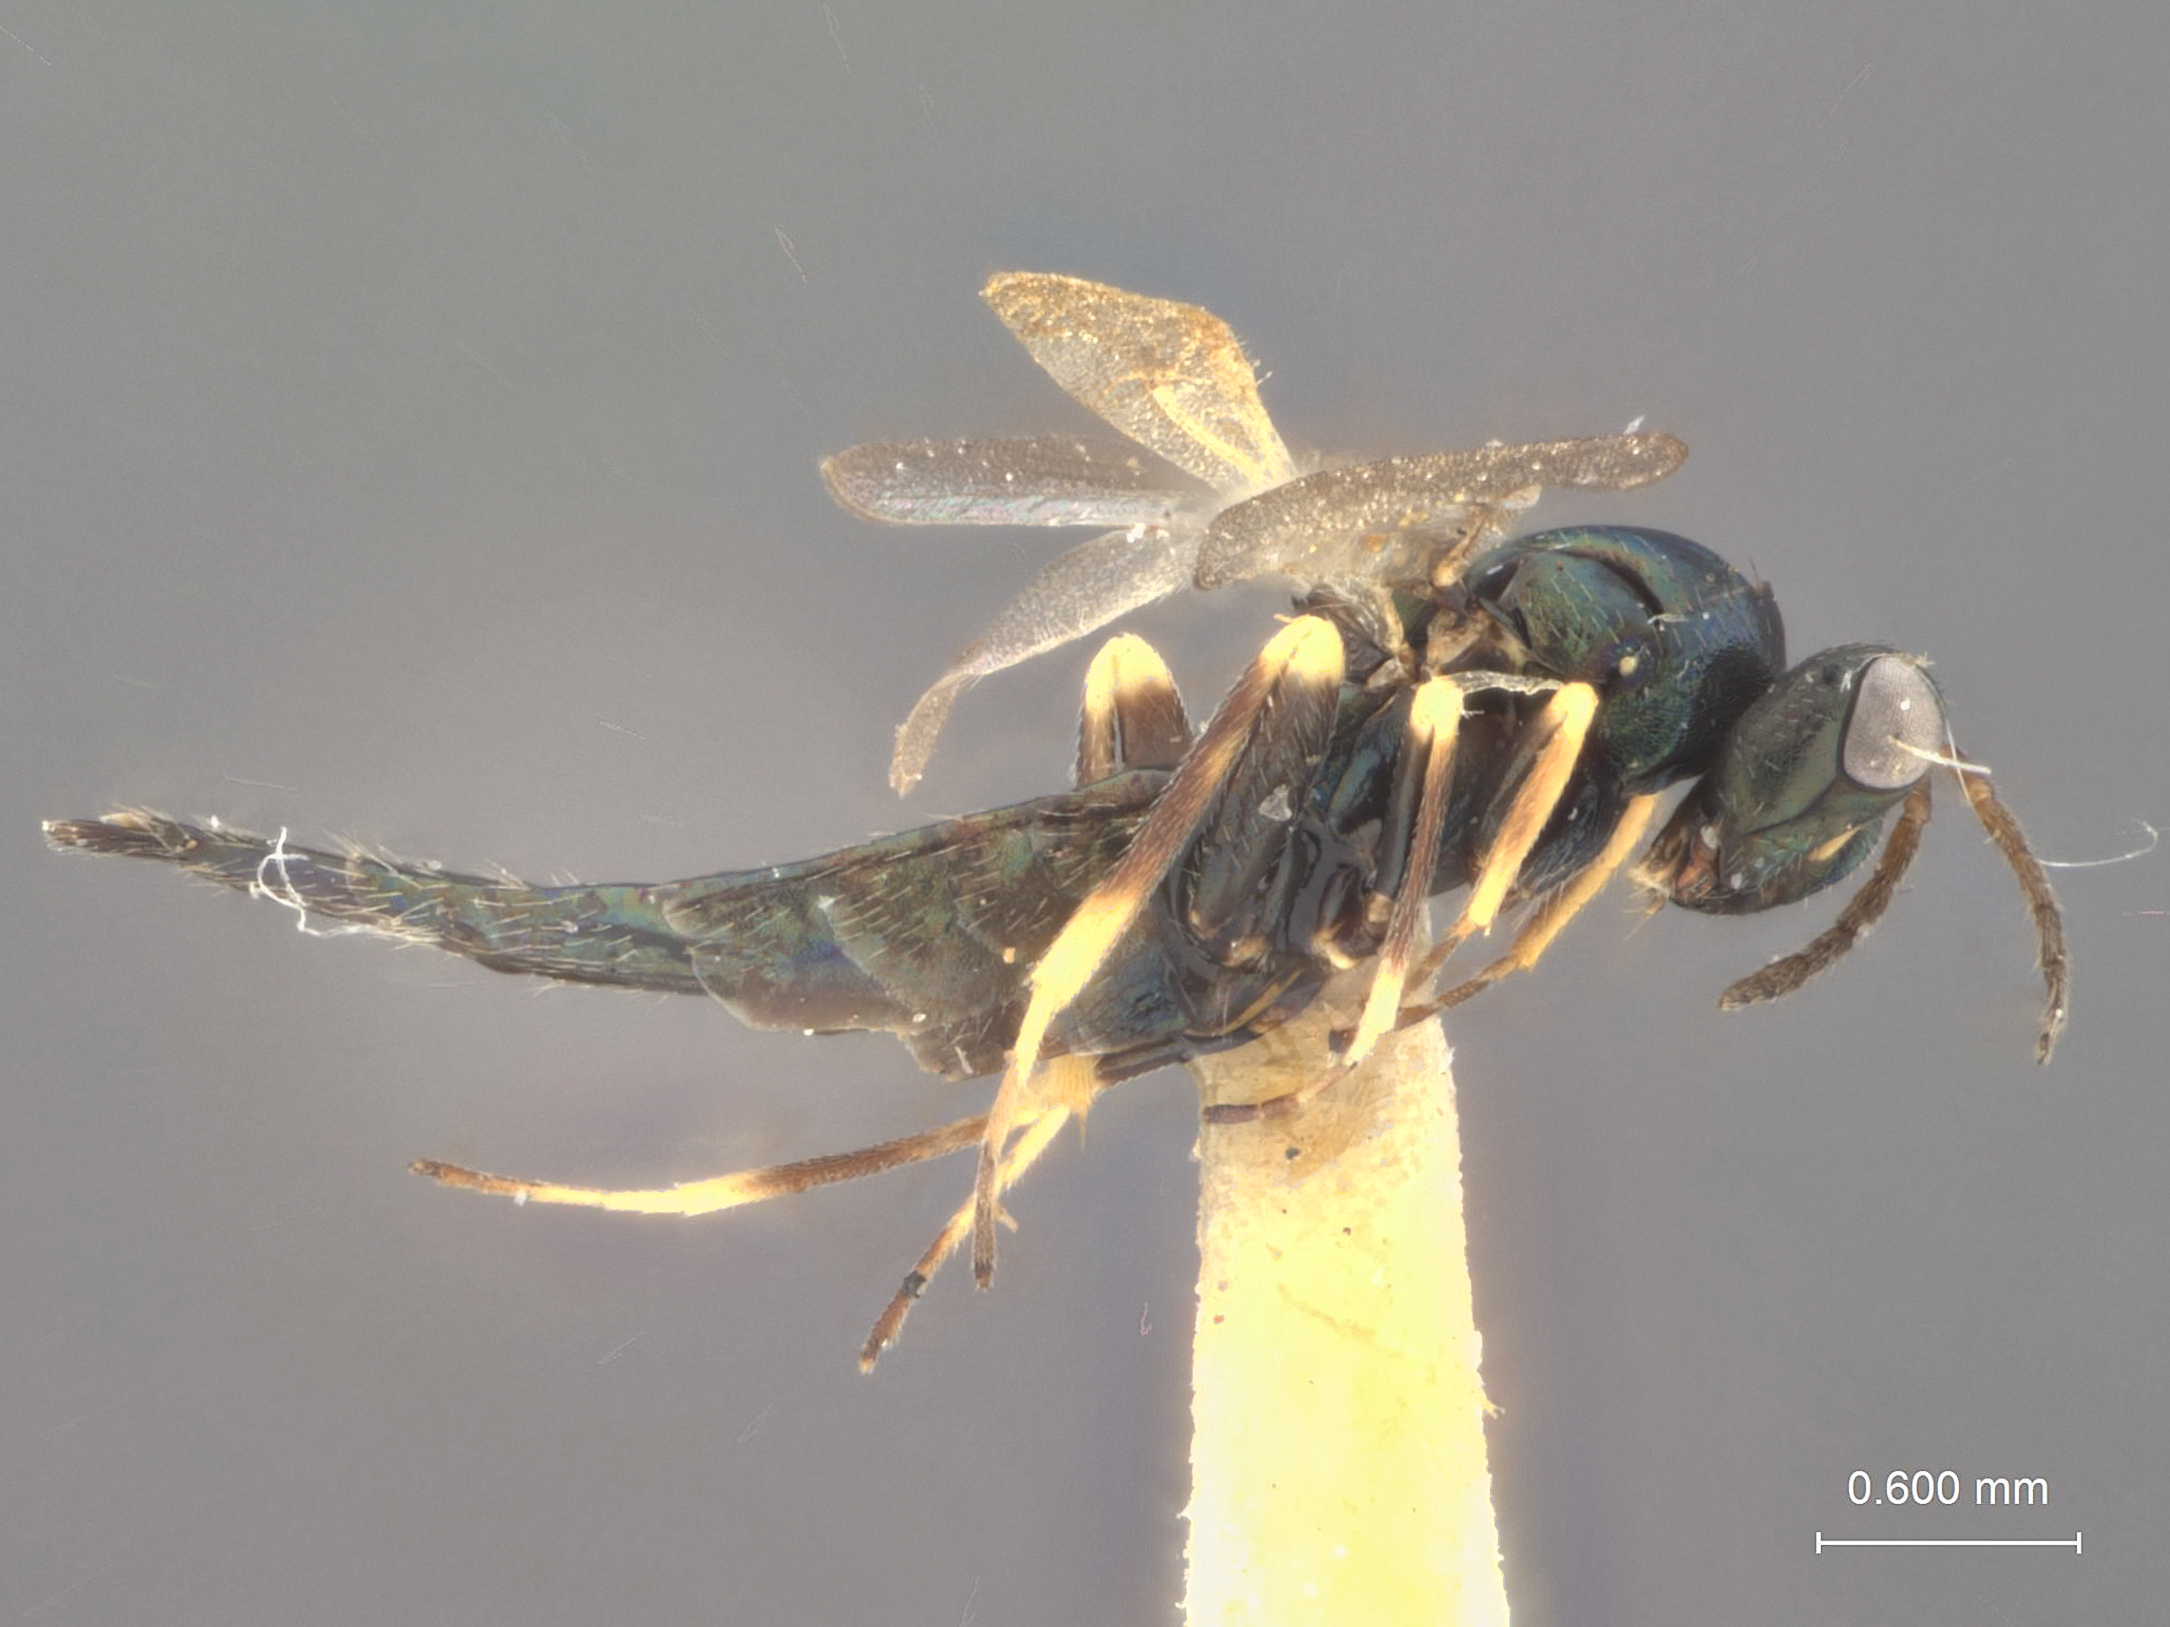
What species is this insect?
Tetrastichus gigas
